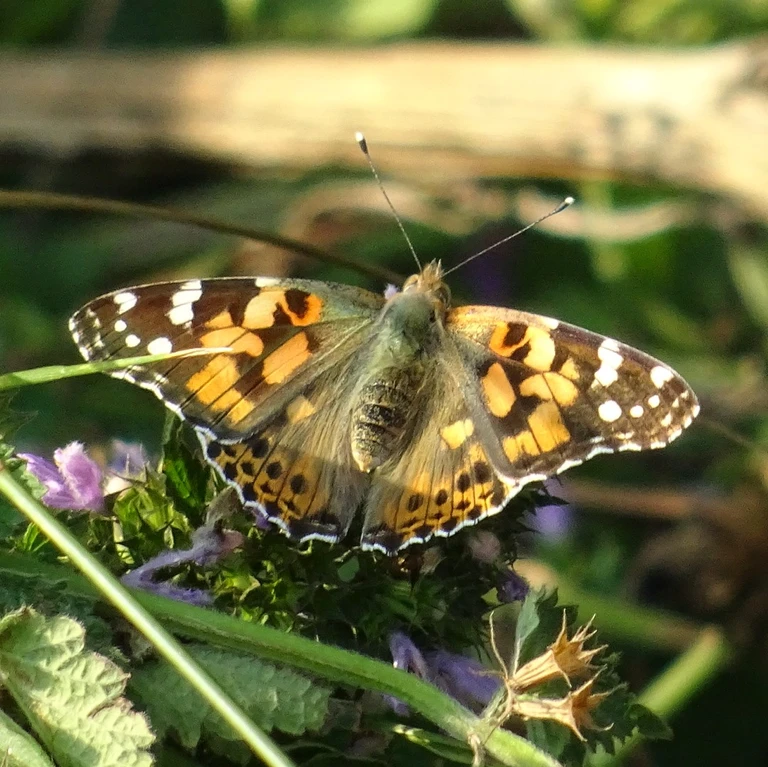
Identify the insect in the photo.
Vanessa cardui
